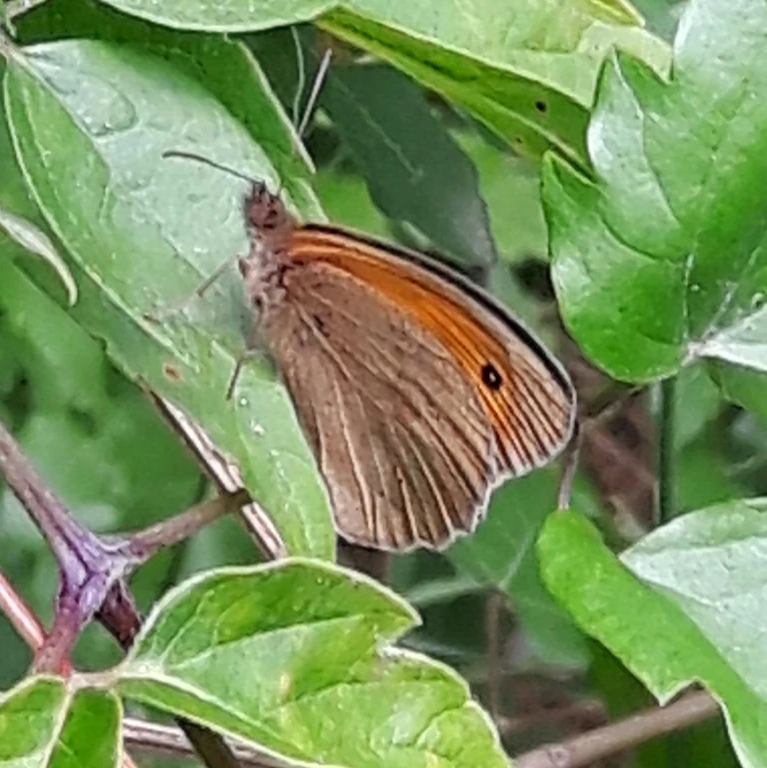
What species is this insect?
Maniola jurtina
